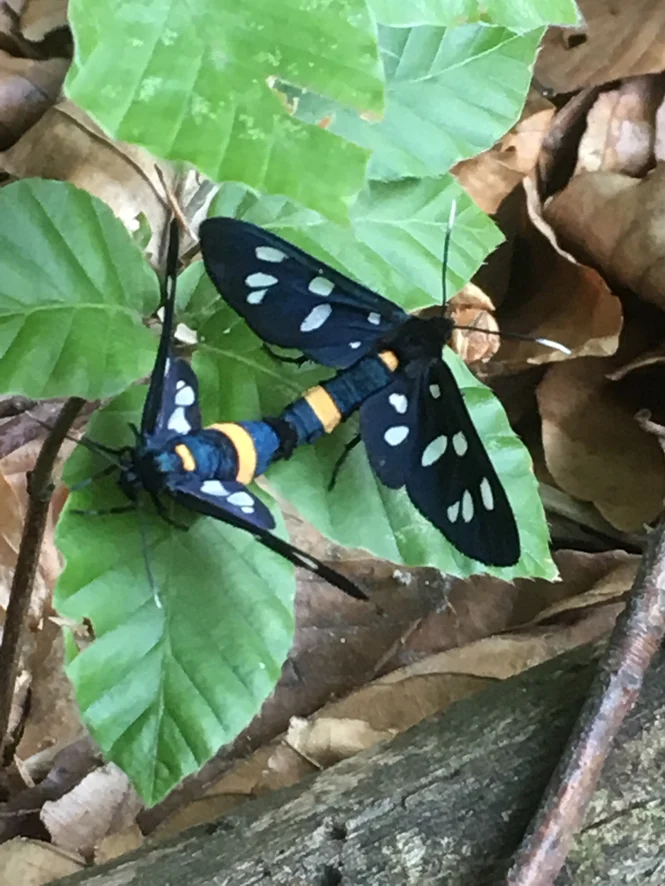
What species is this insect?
Amata phegea
